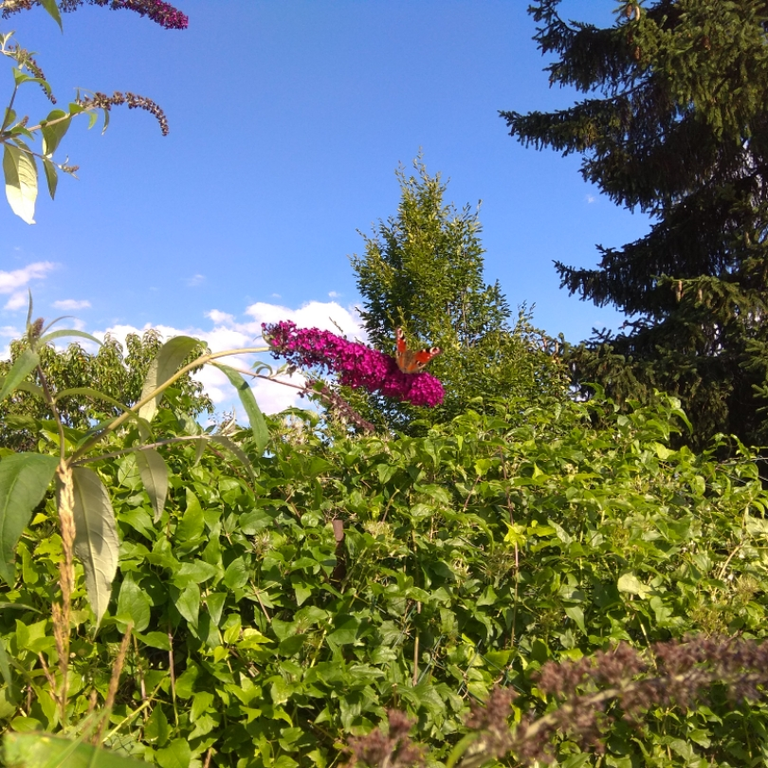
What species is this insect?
Aglais io
